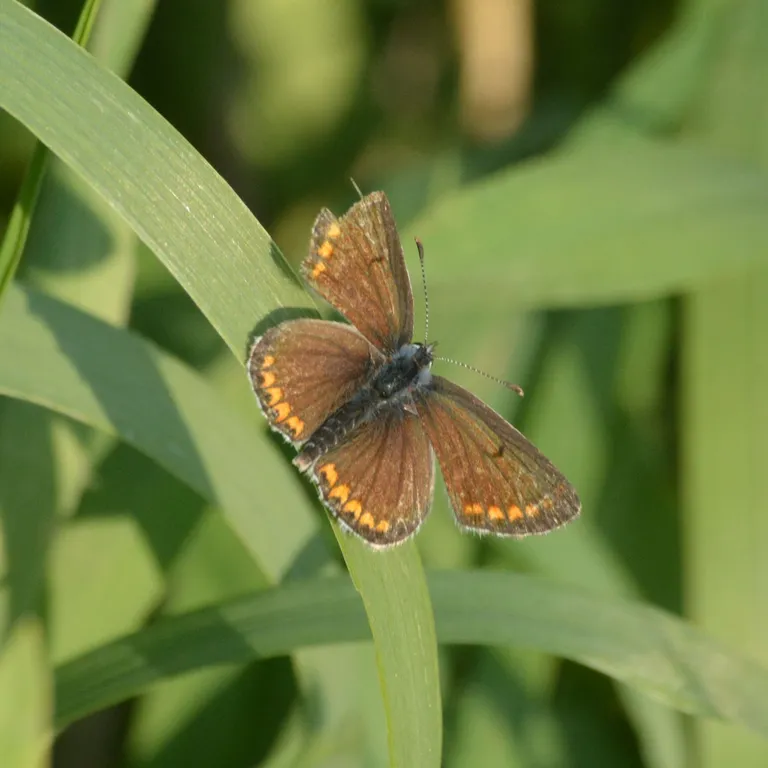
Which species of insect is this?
Aricia agestis/artaxerxes
